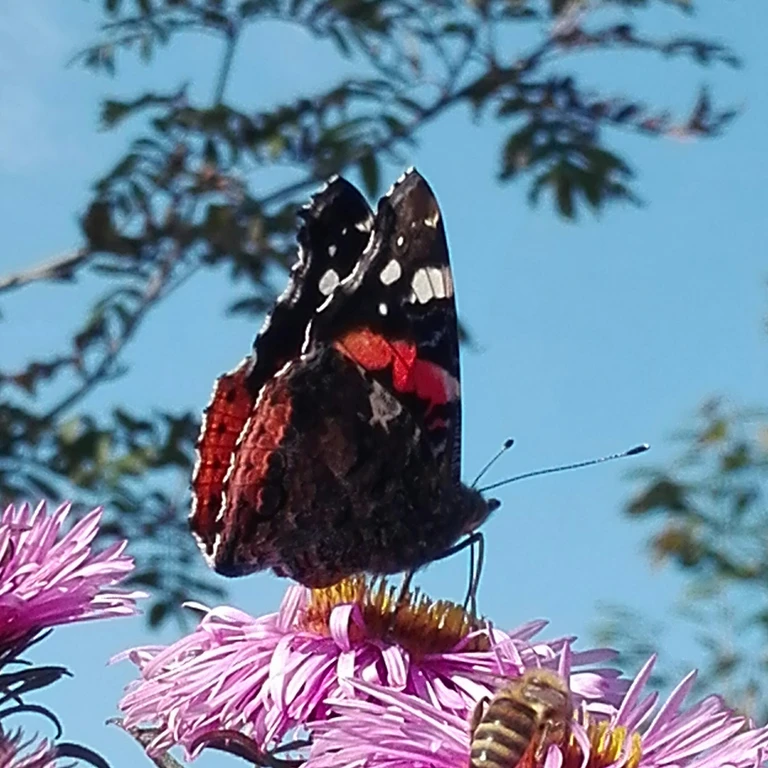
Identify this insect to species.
Vanessa atalanta
